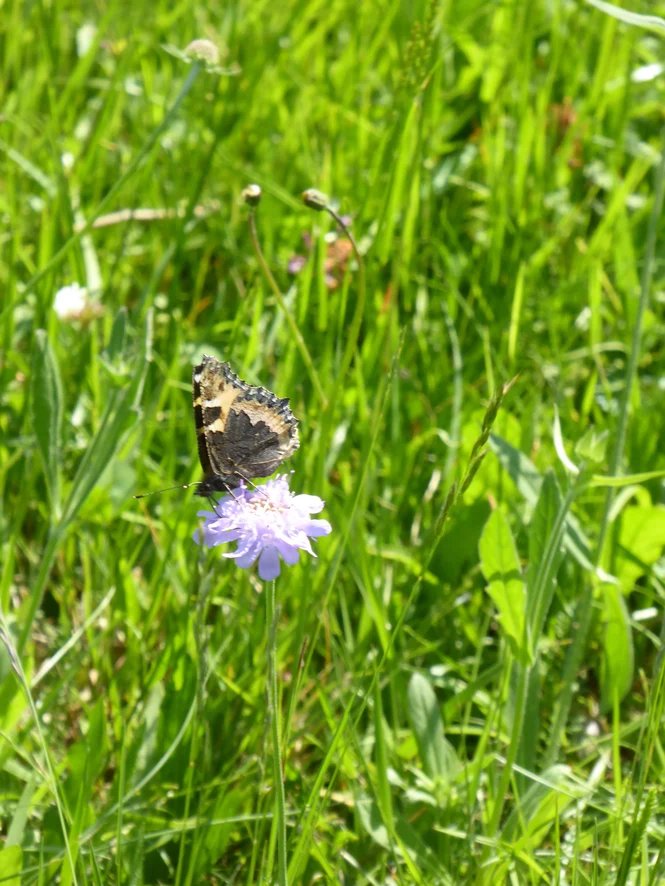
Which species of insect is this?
Aglais urticae
